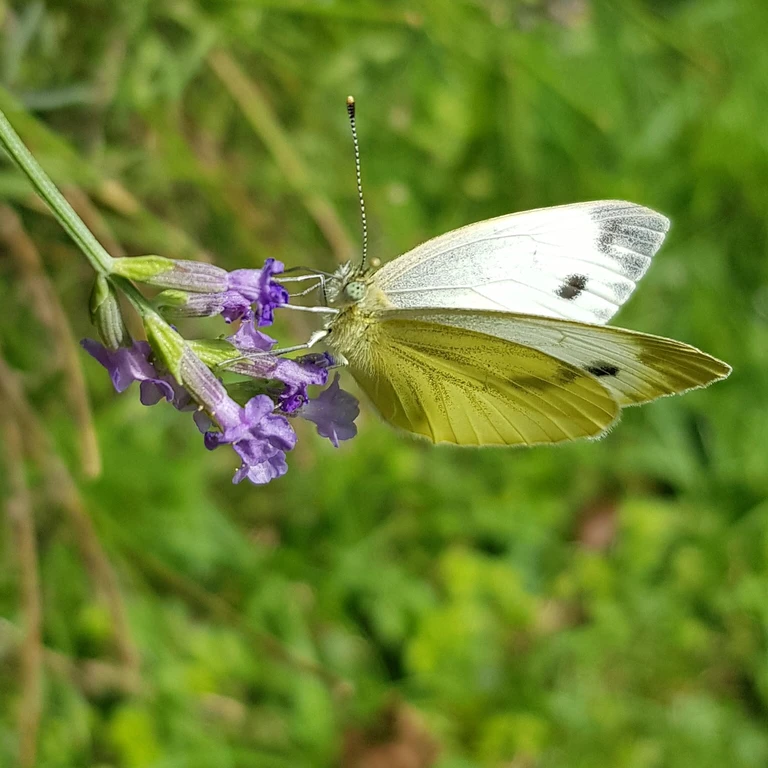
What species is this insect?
Pieris napi
